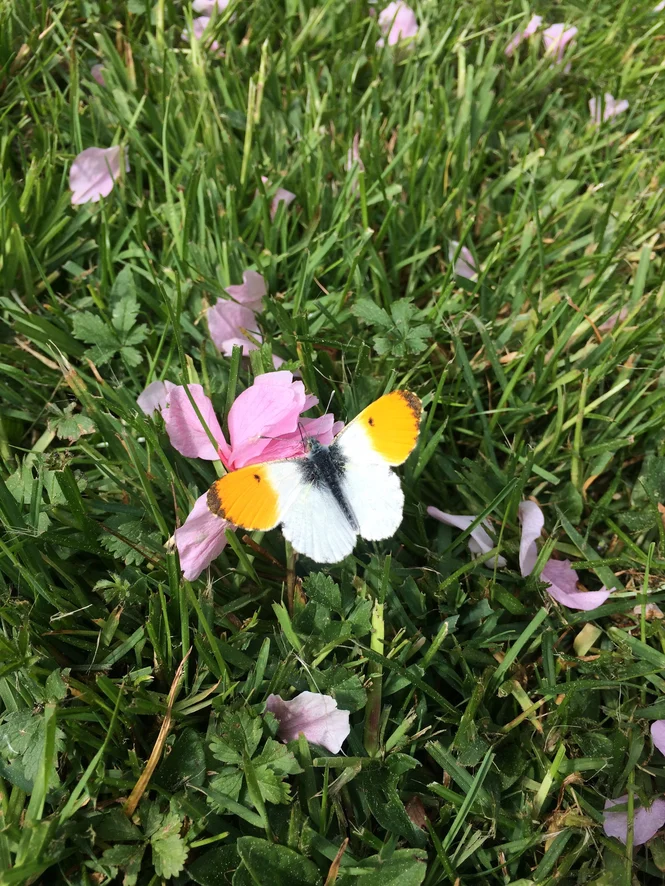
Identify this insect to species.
Anthocharis cardamines
